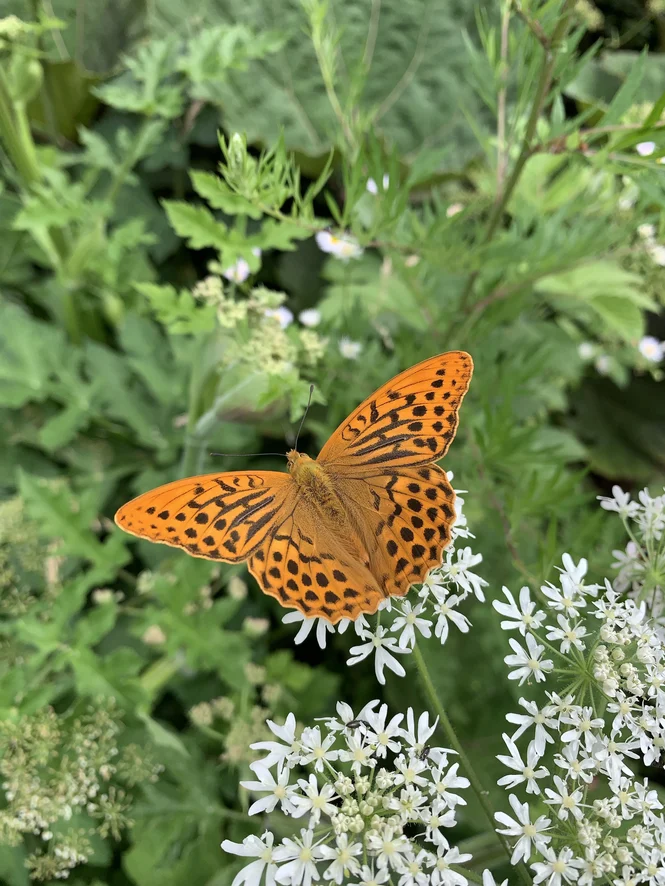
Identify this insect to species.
Argynnis paphia
